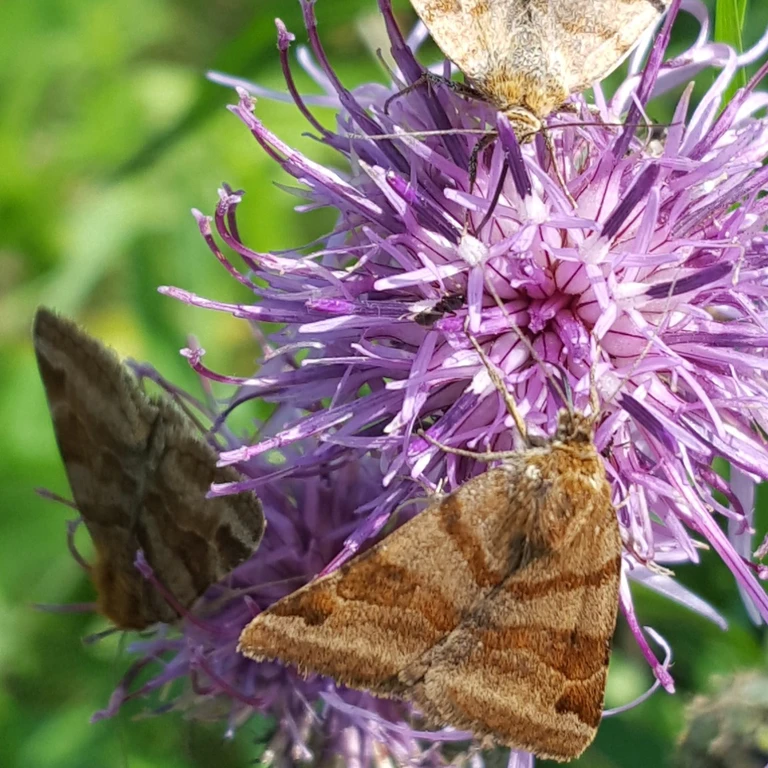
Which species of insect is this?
Euclidia glyphica
